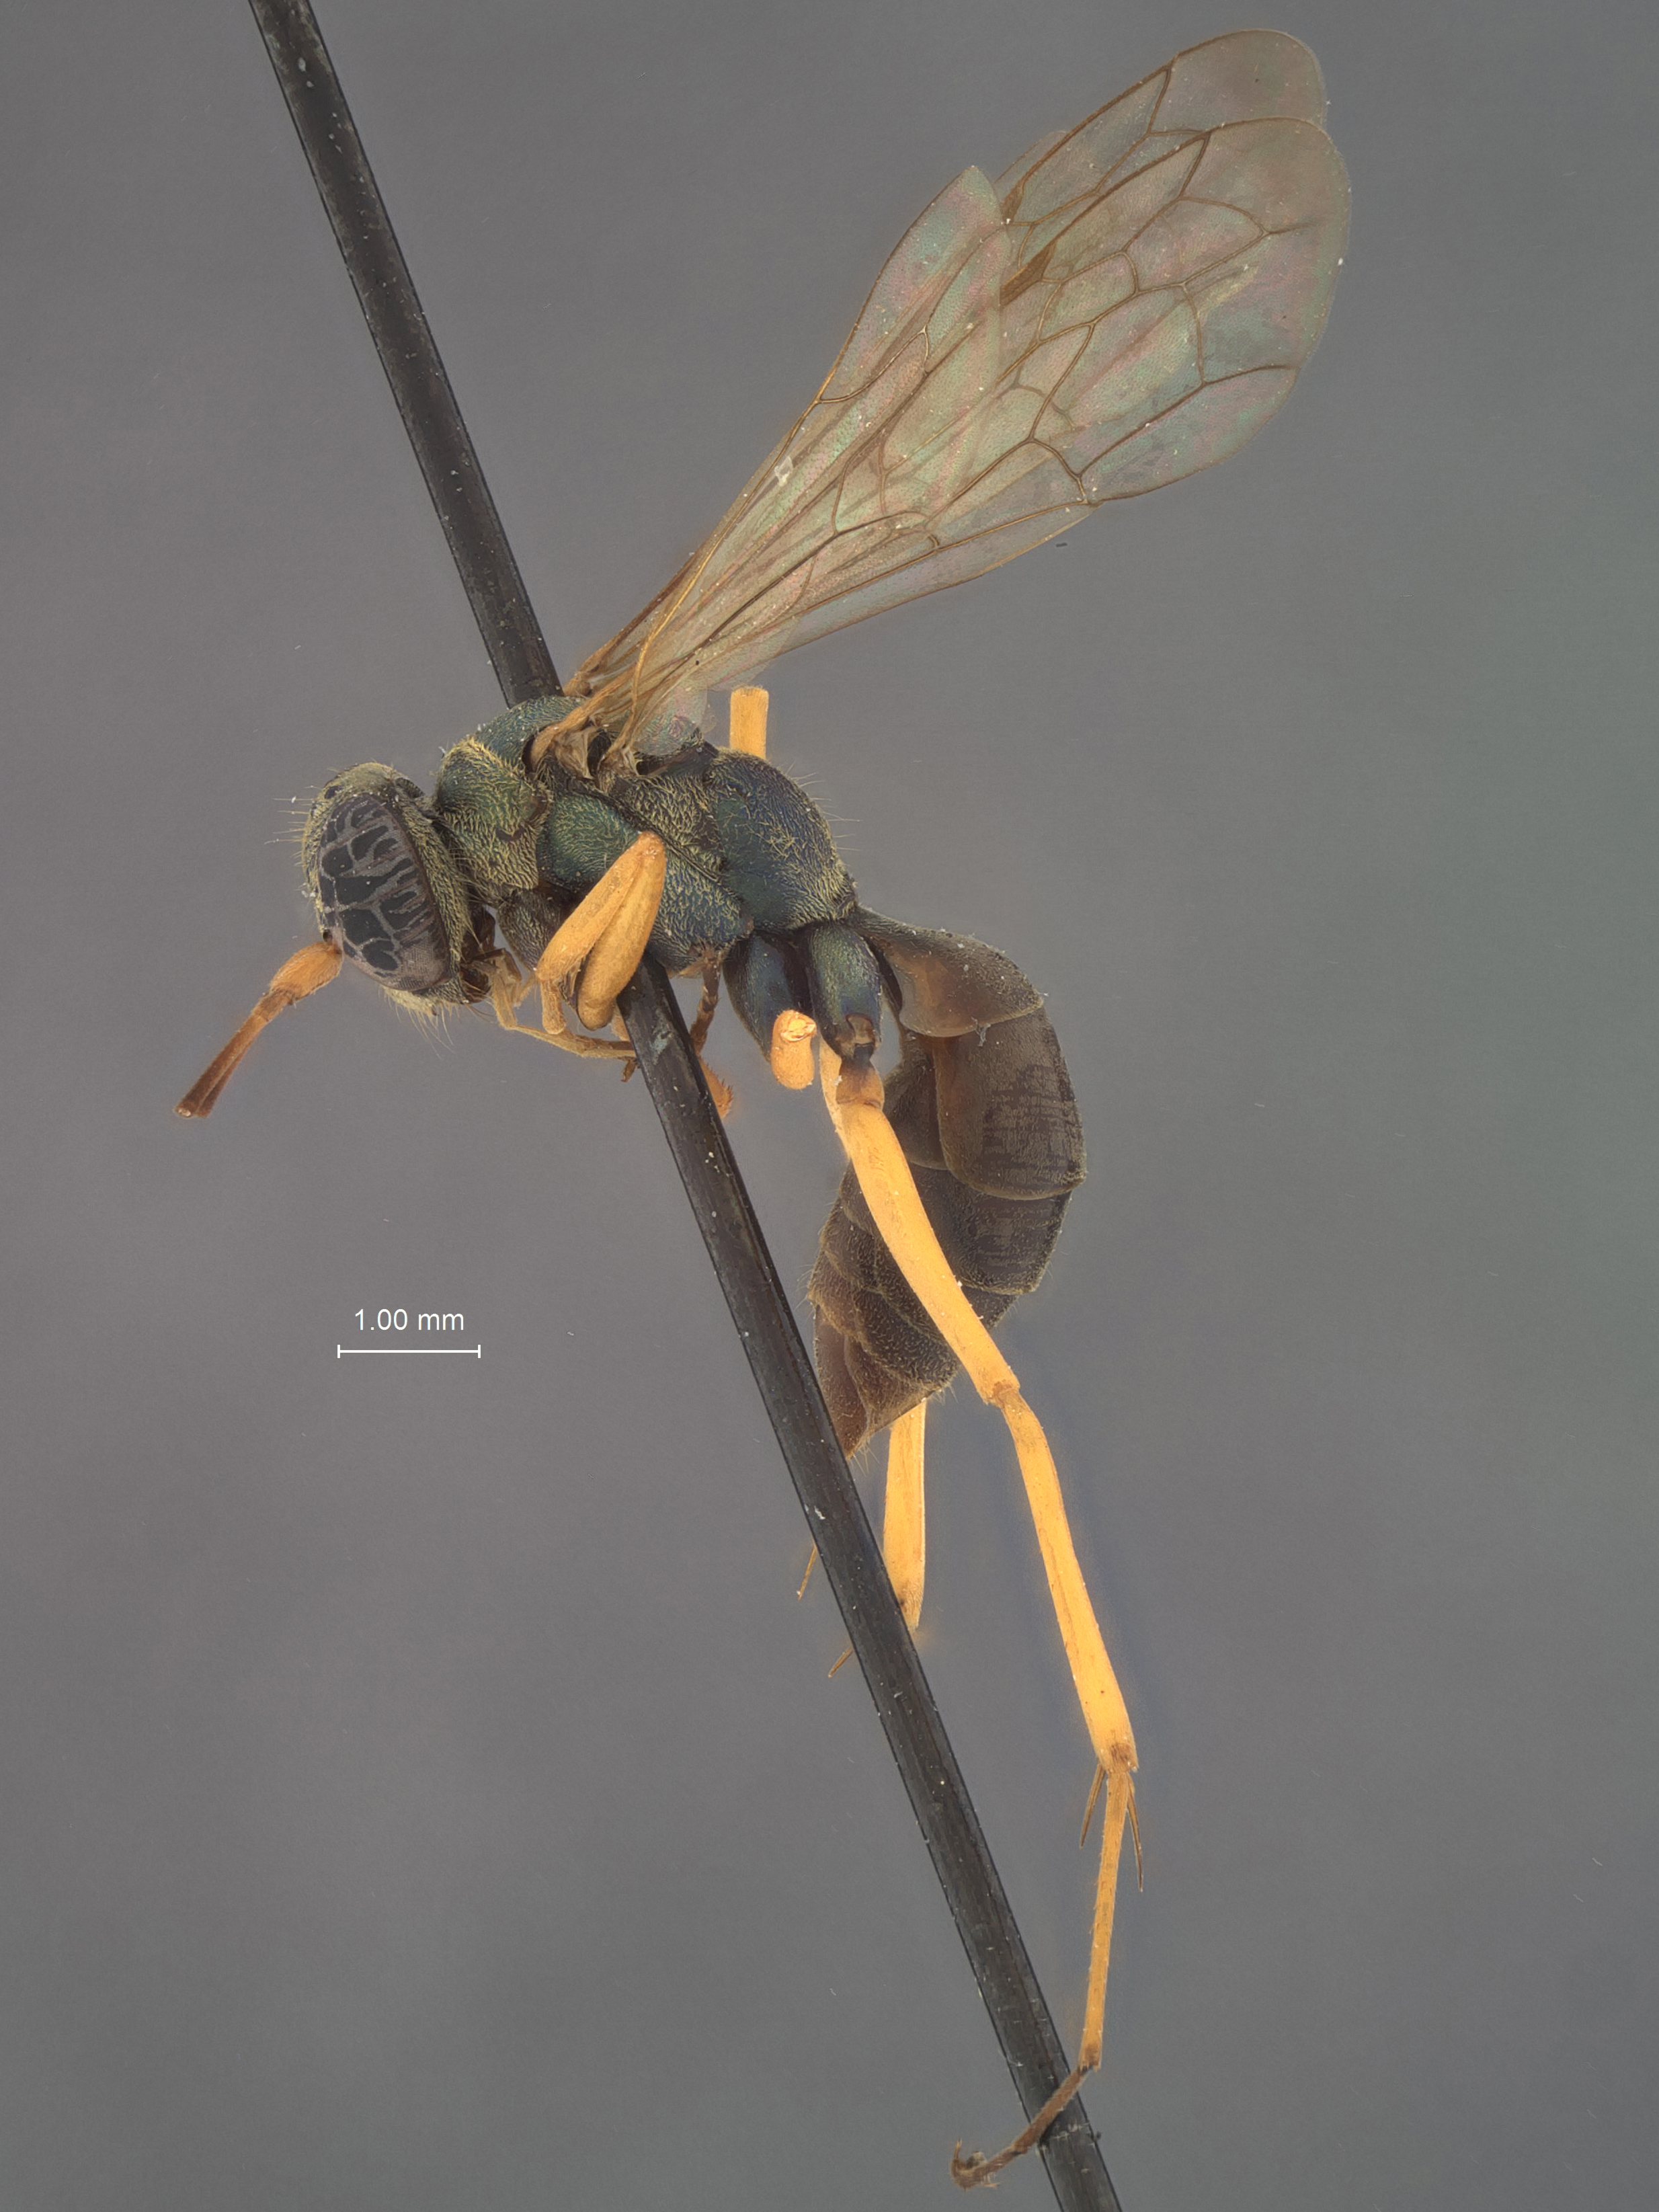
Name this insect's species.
Auplopus minus
